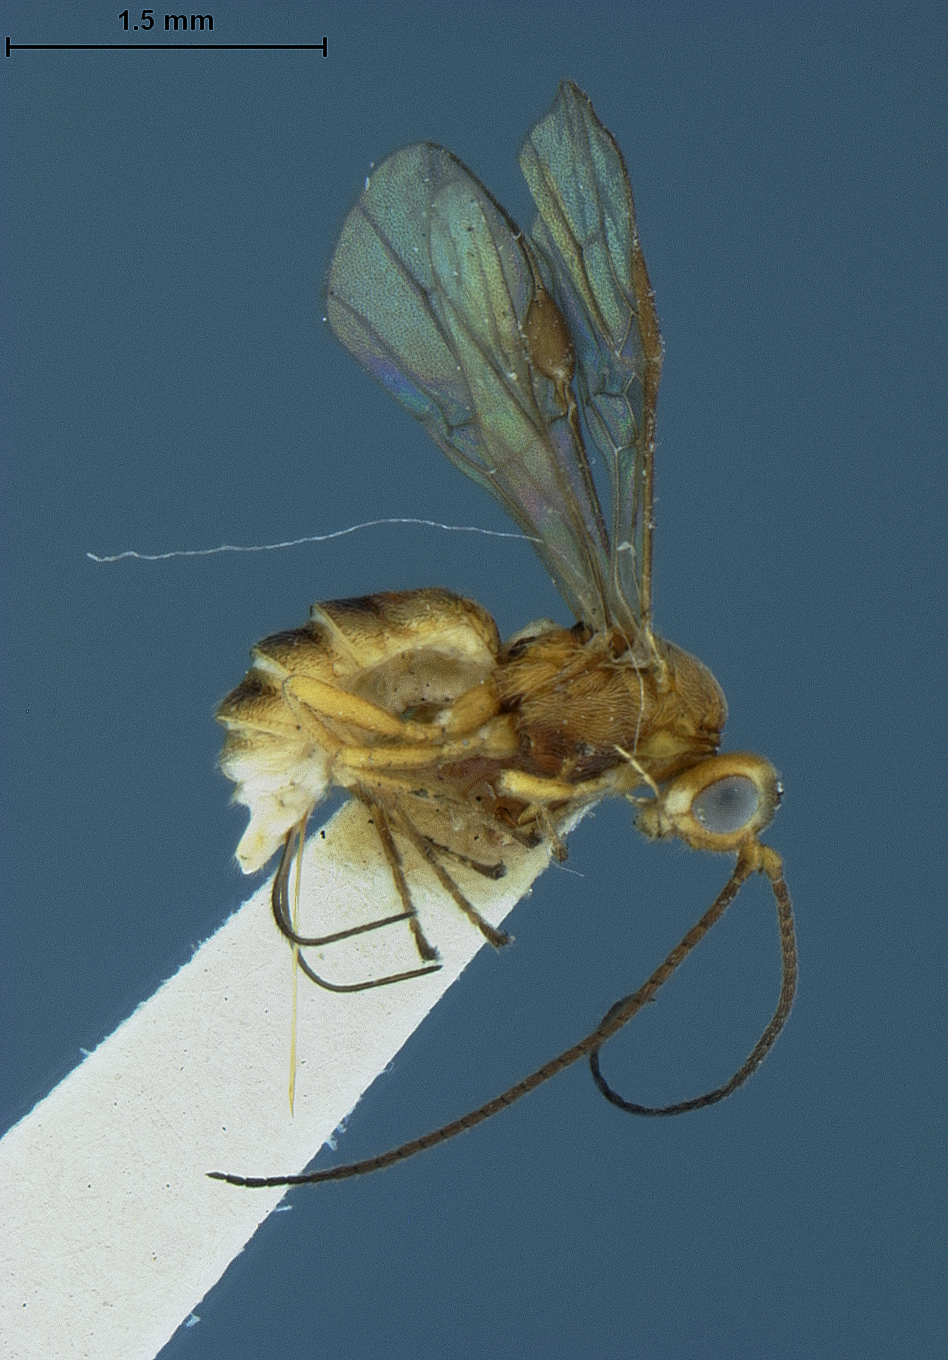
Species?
Bracon ricinicola
